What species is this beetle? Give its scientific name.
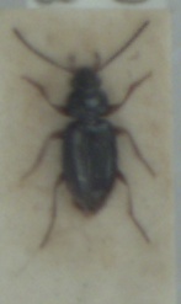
Bembidion guttula
